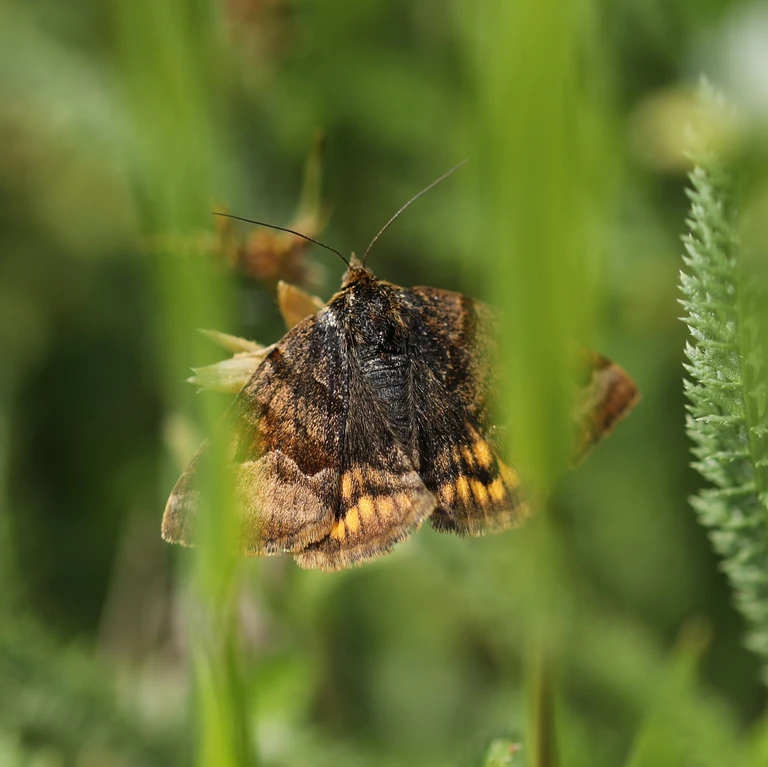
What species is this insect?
Euclidia glyphica
